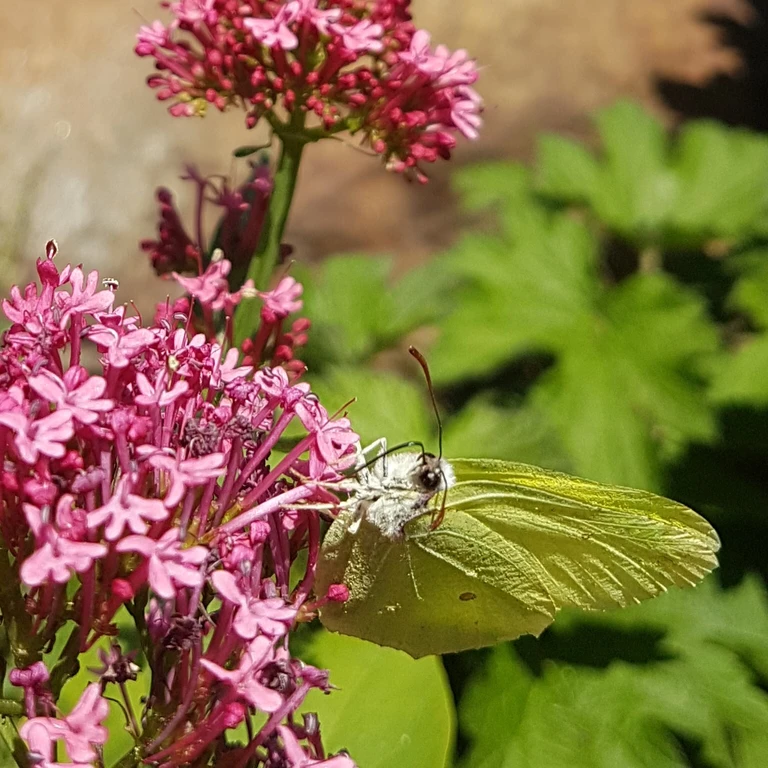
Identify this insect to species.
Gonepteryx rhamni
